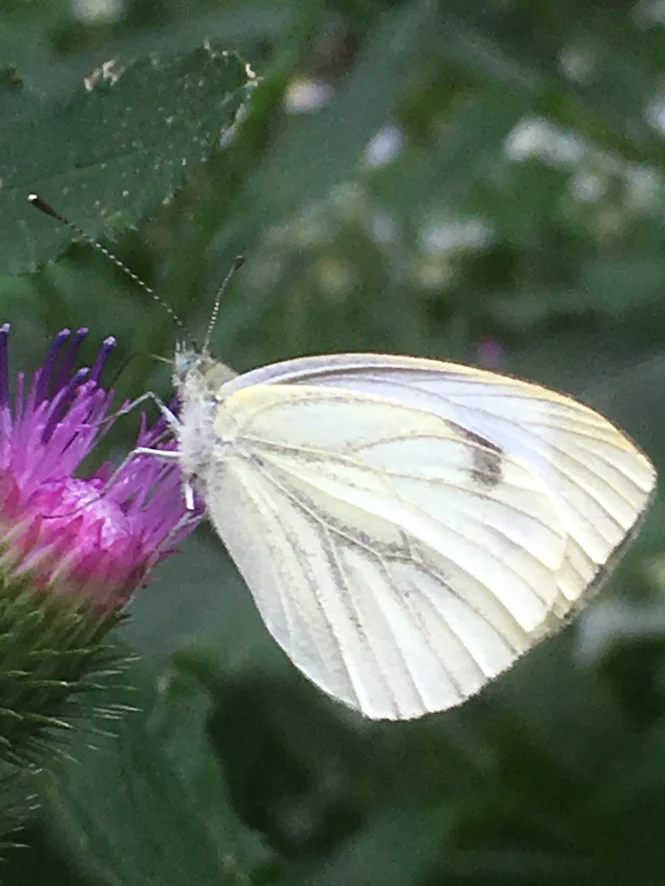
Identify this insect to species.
Pieris napi
